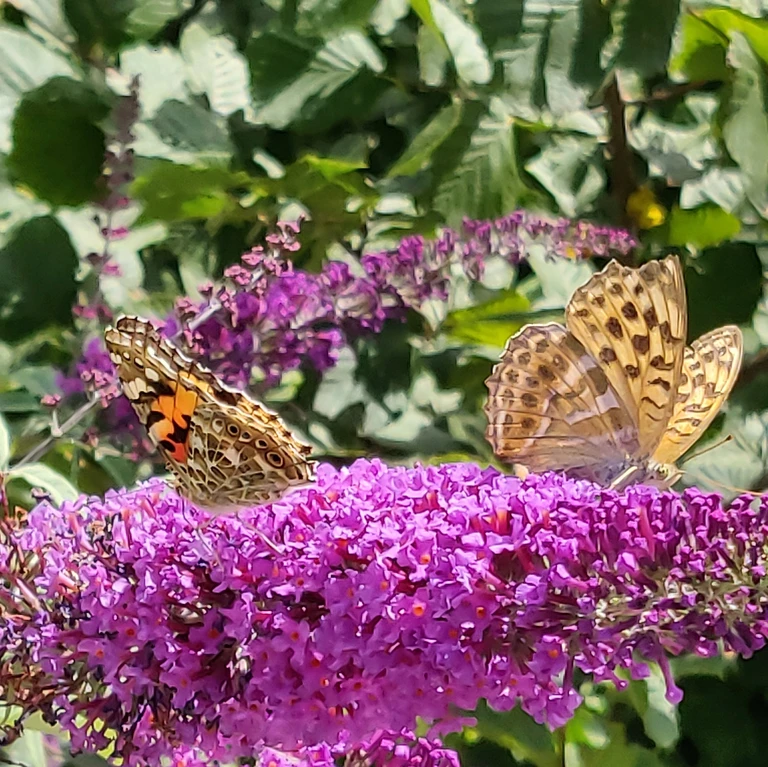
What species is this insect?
Argynnis paphia
